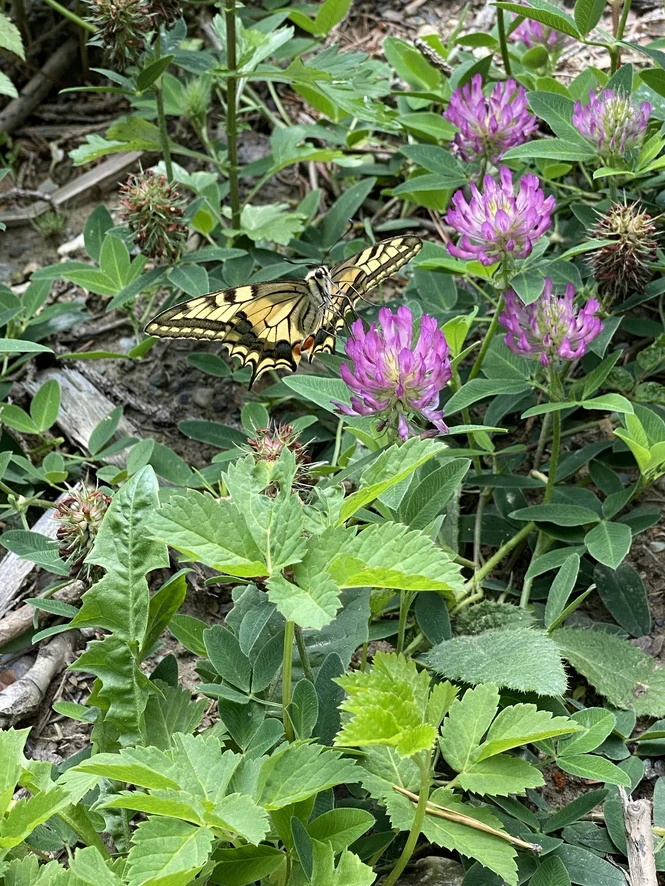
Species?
Papilio machaon
